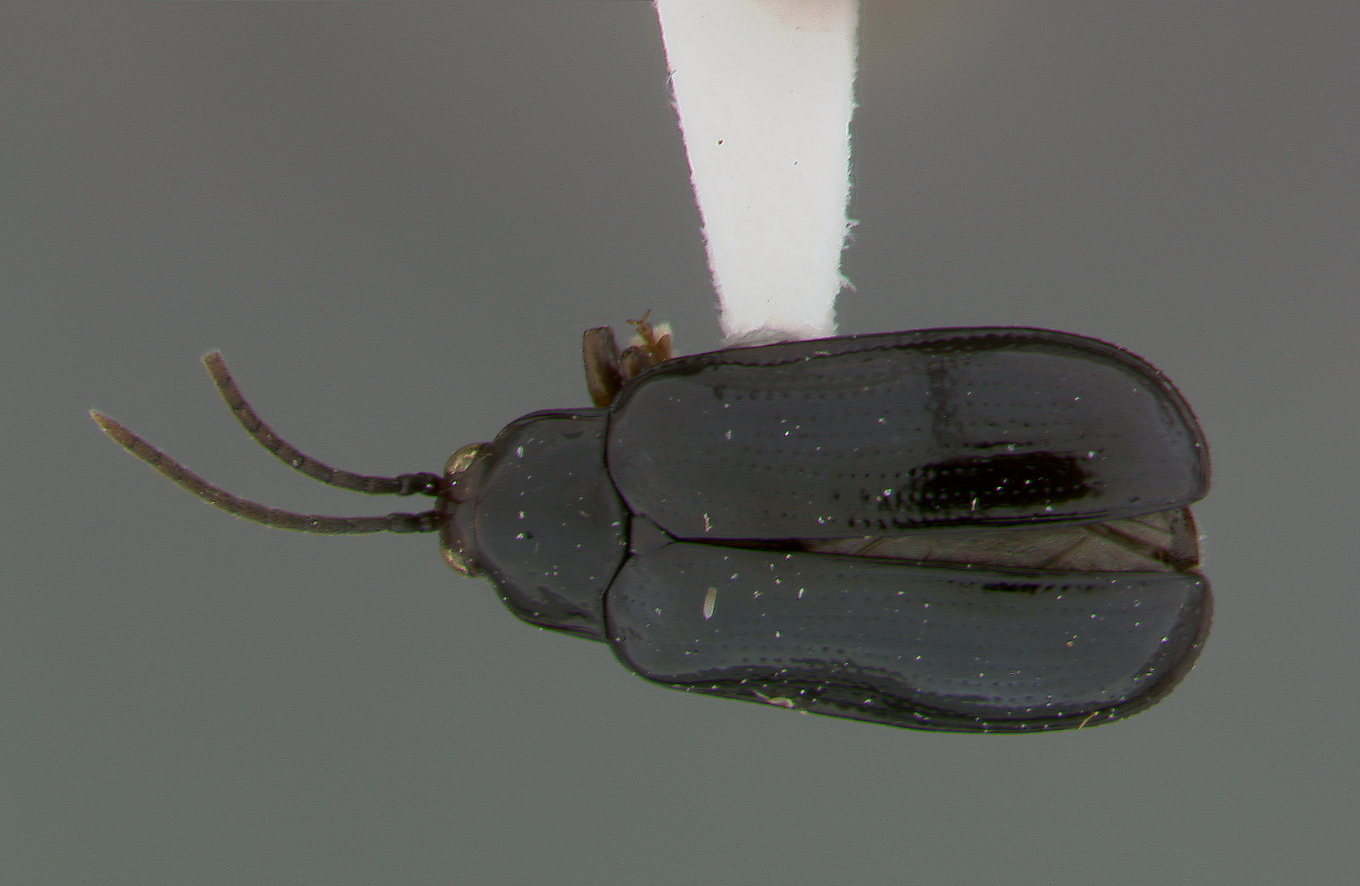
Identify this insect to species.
Cephaloleia cyanea
